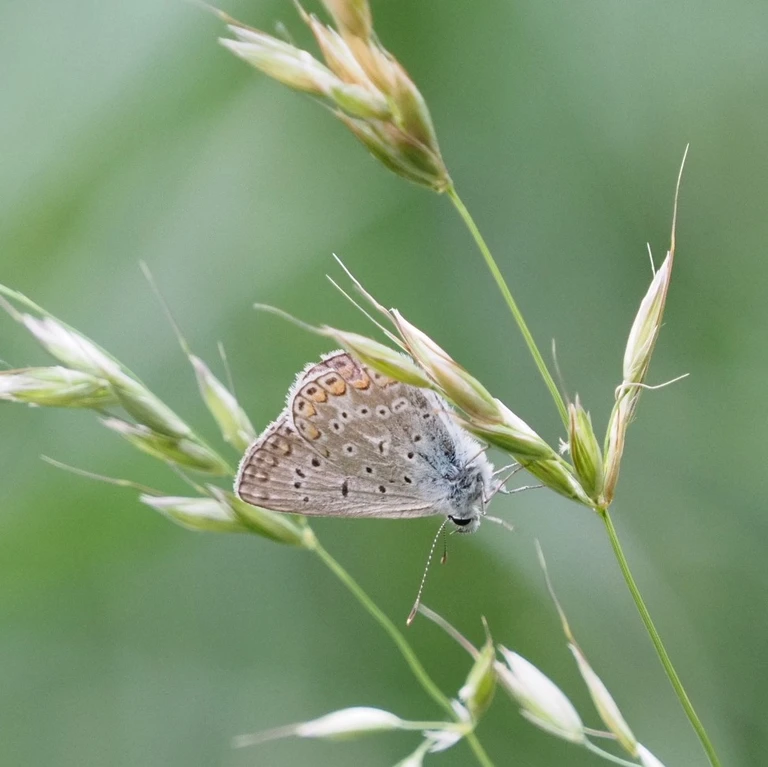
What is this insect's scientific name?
Polyommatus icarus
